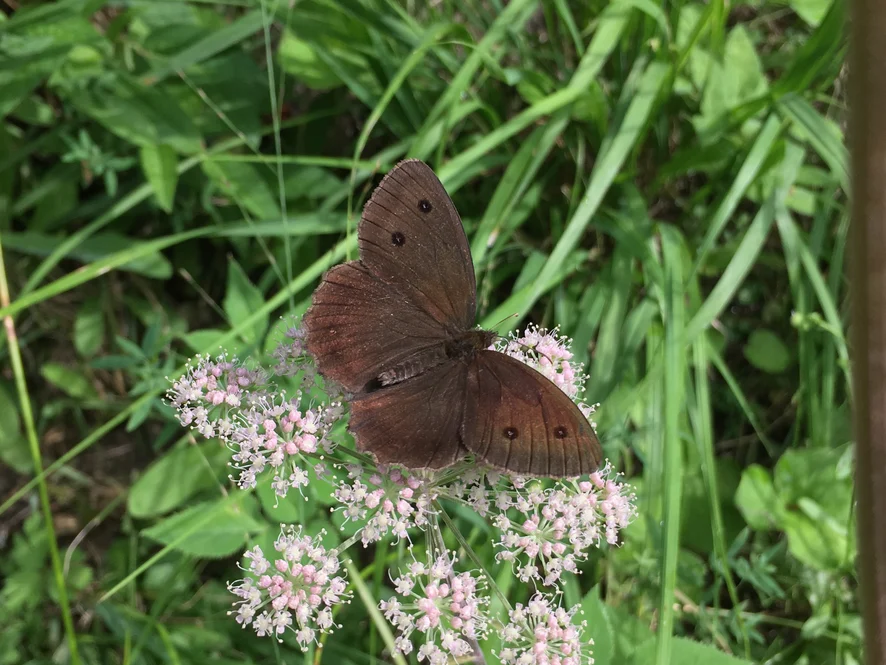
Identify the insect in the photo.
Minois dryas
